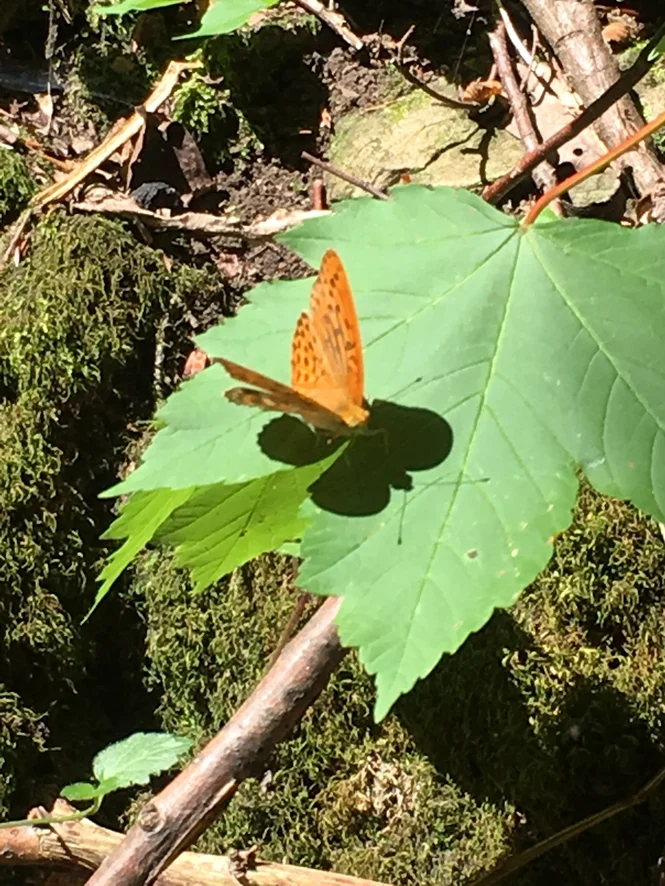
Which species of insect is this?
Argynnis paphia
